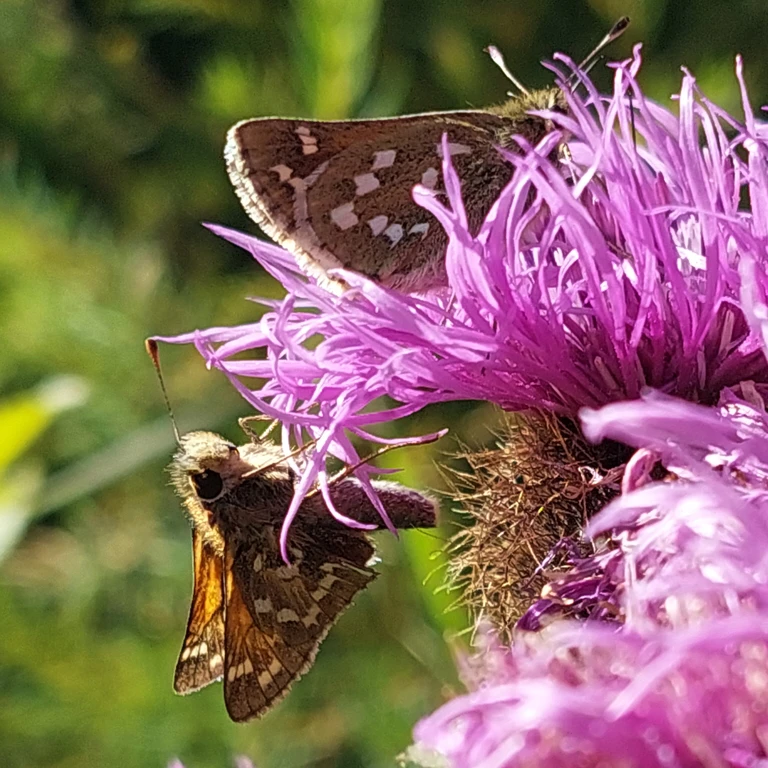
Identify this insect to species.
Hesperia comma
